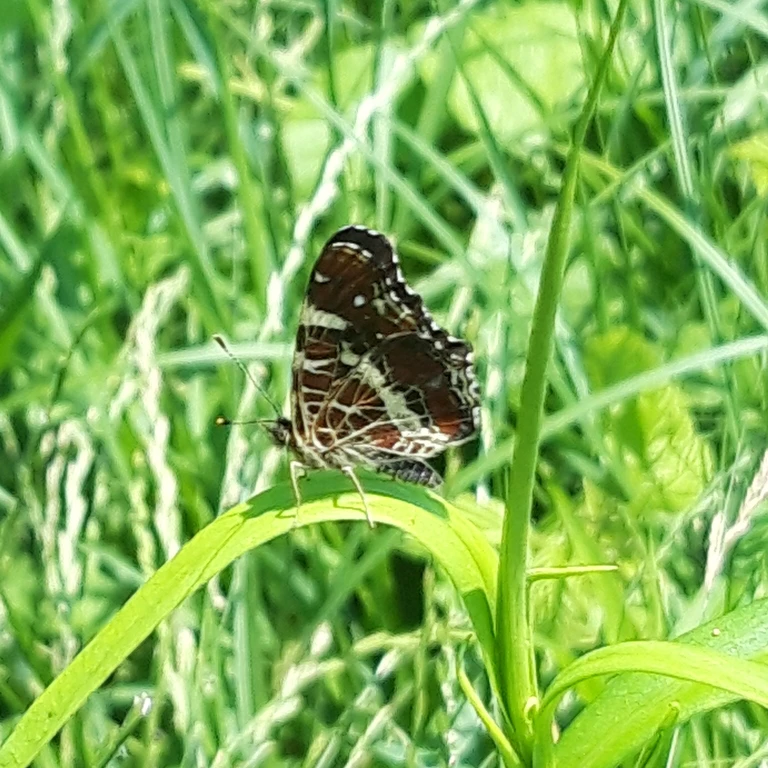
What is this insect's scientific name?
Araschnia levana
